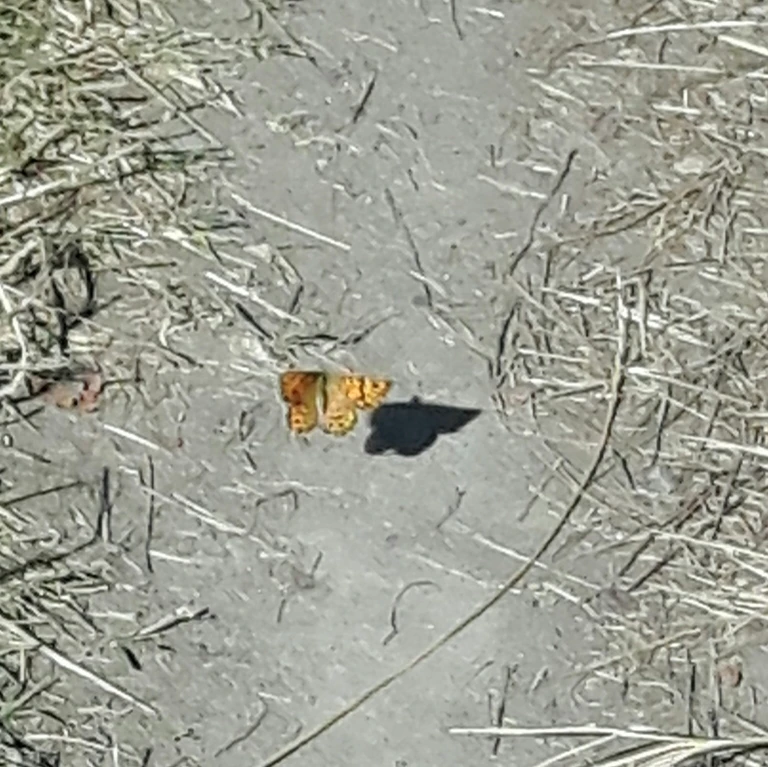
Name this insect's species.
Lasiommata megera (also Pararge megera)
